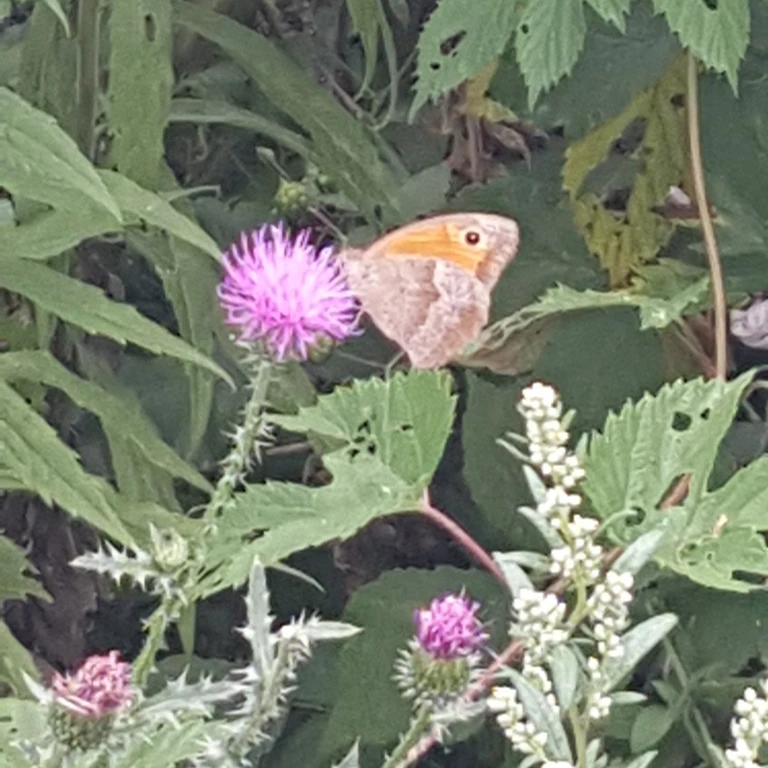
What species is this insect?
Maniola jurtina
